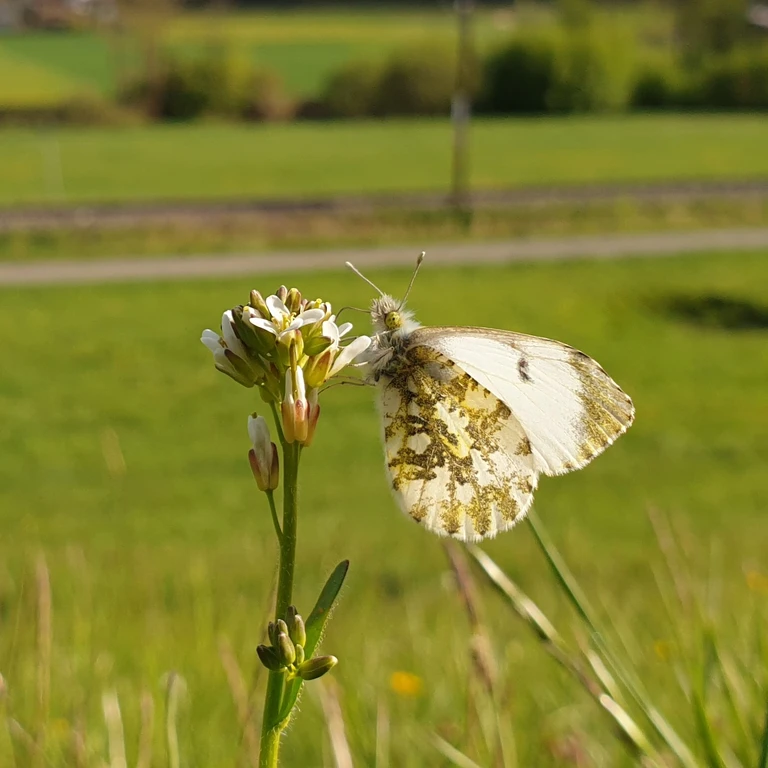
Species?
Anthocharis cardamines
